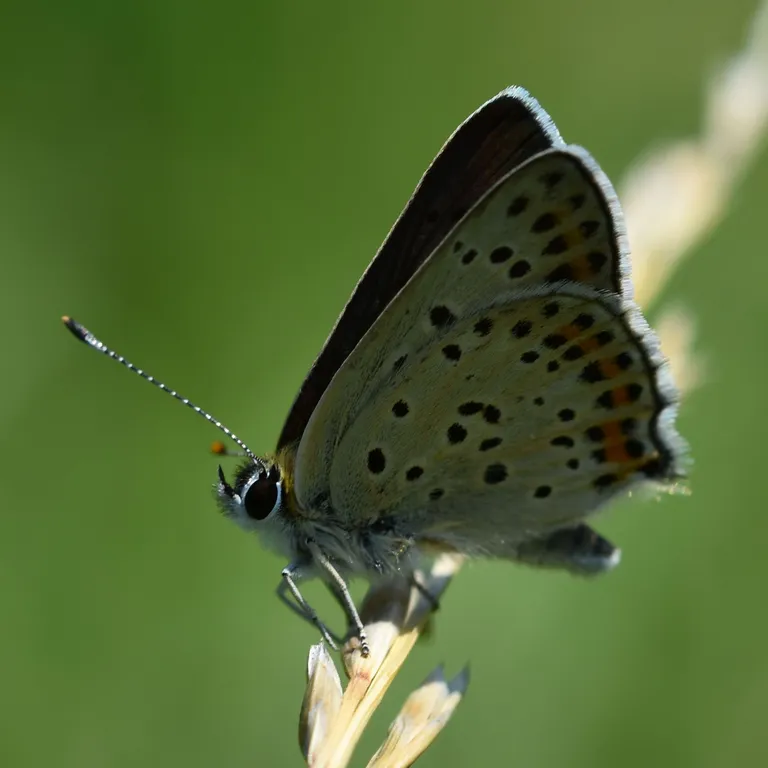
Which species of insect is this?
Lycaena tityrus (also Loweia tityrus)
